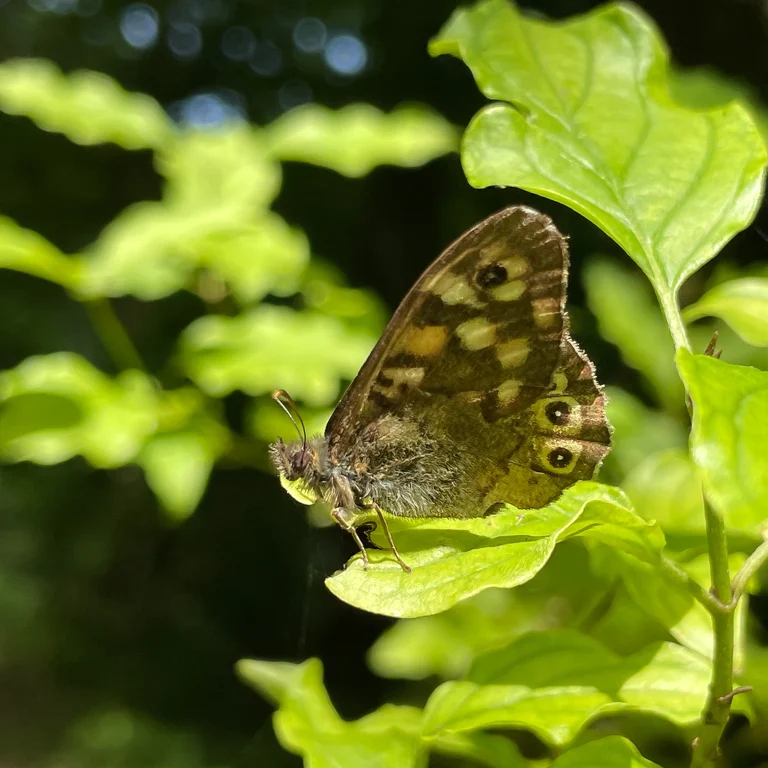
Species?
Pararge aegeria
